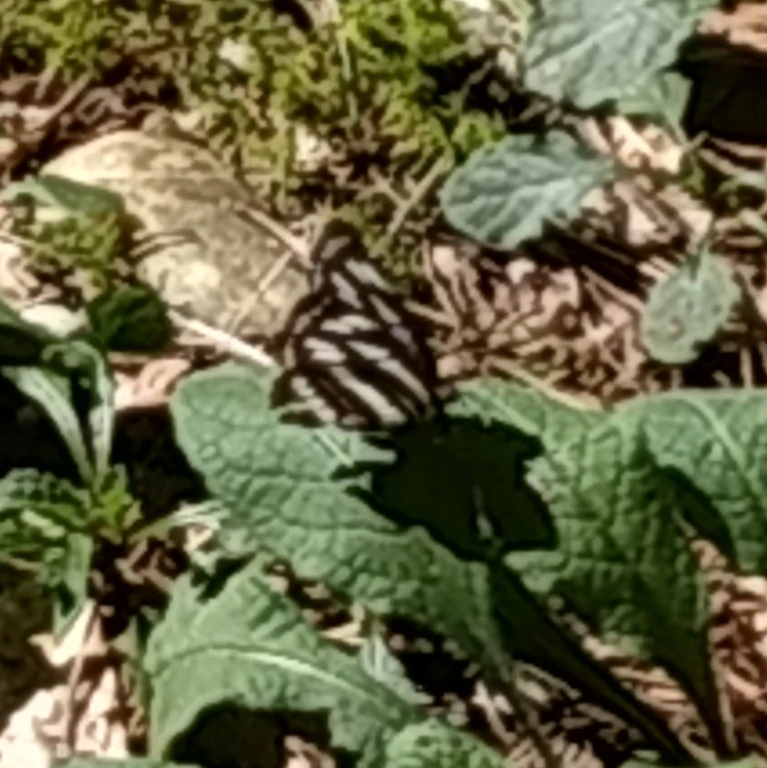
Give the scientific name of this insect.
Neptis sappho
